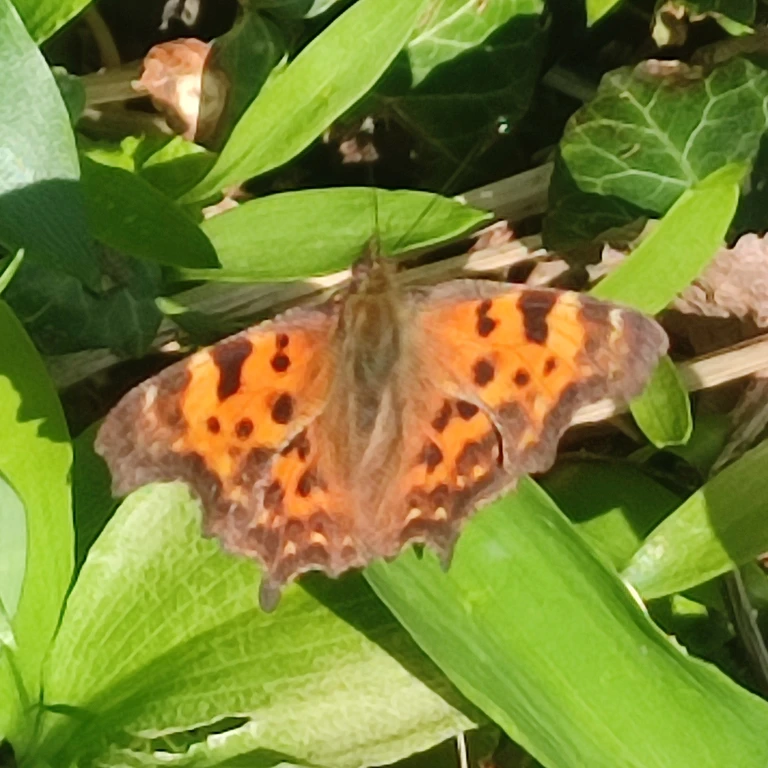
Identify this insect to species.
Polygonia c-album
